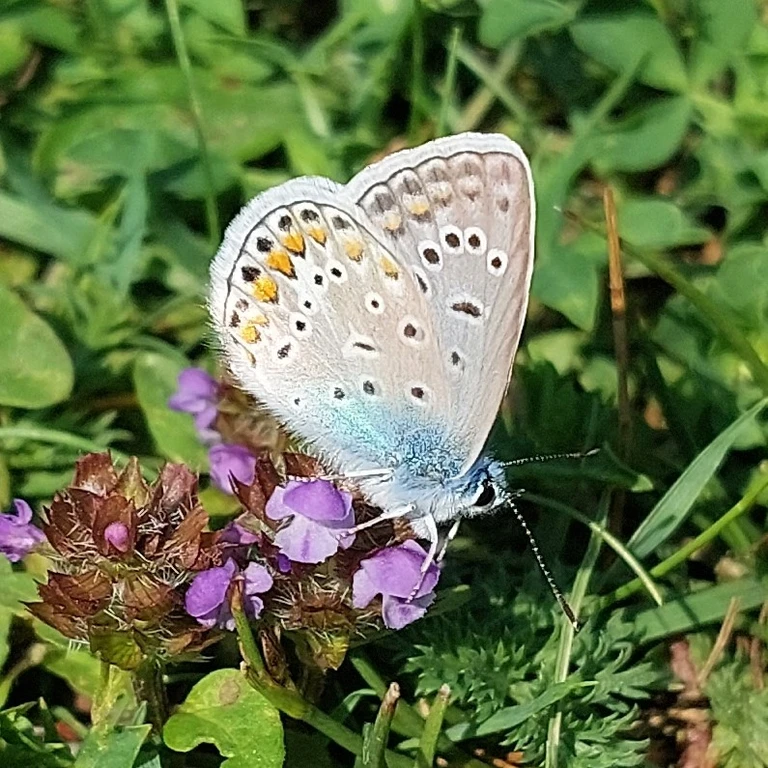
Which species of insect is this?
Polyommatus icarus
